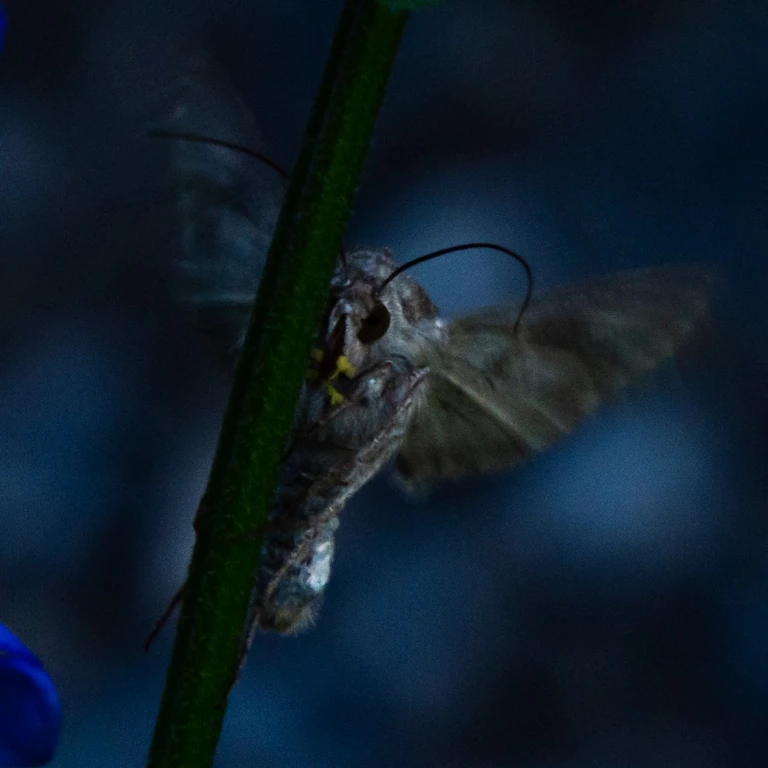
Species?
Autographa gamma
